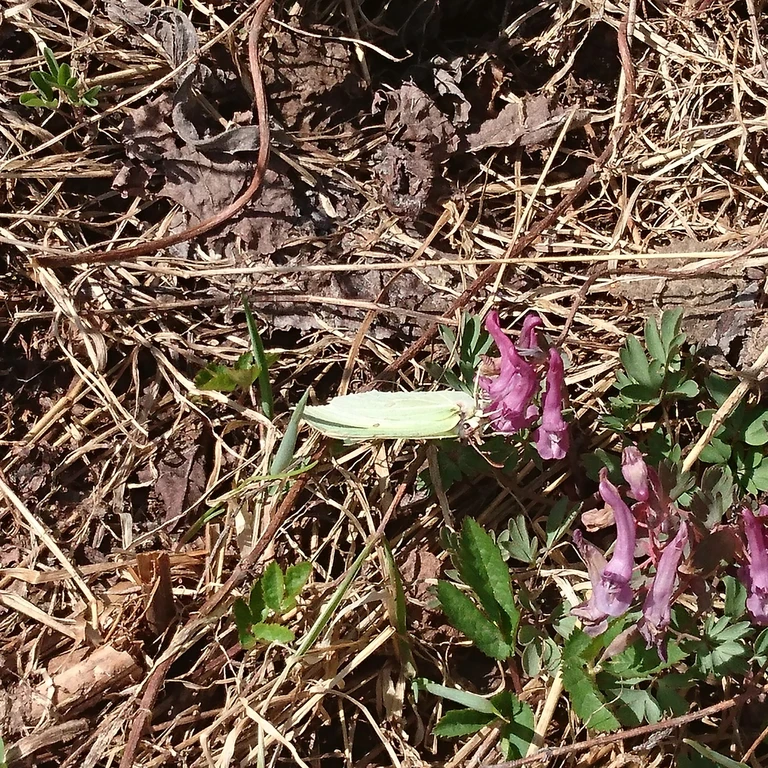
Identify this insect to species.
Gonepteryx rhamni
